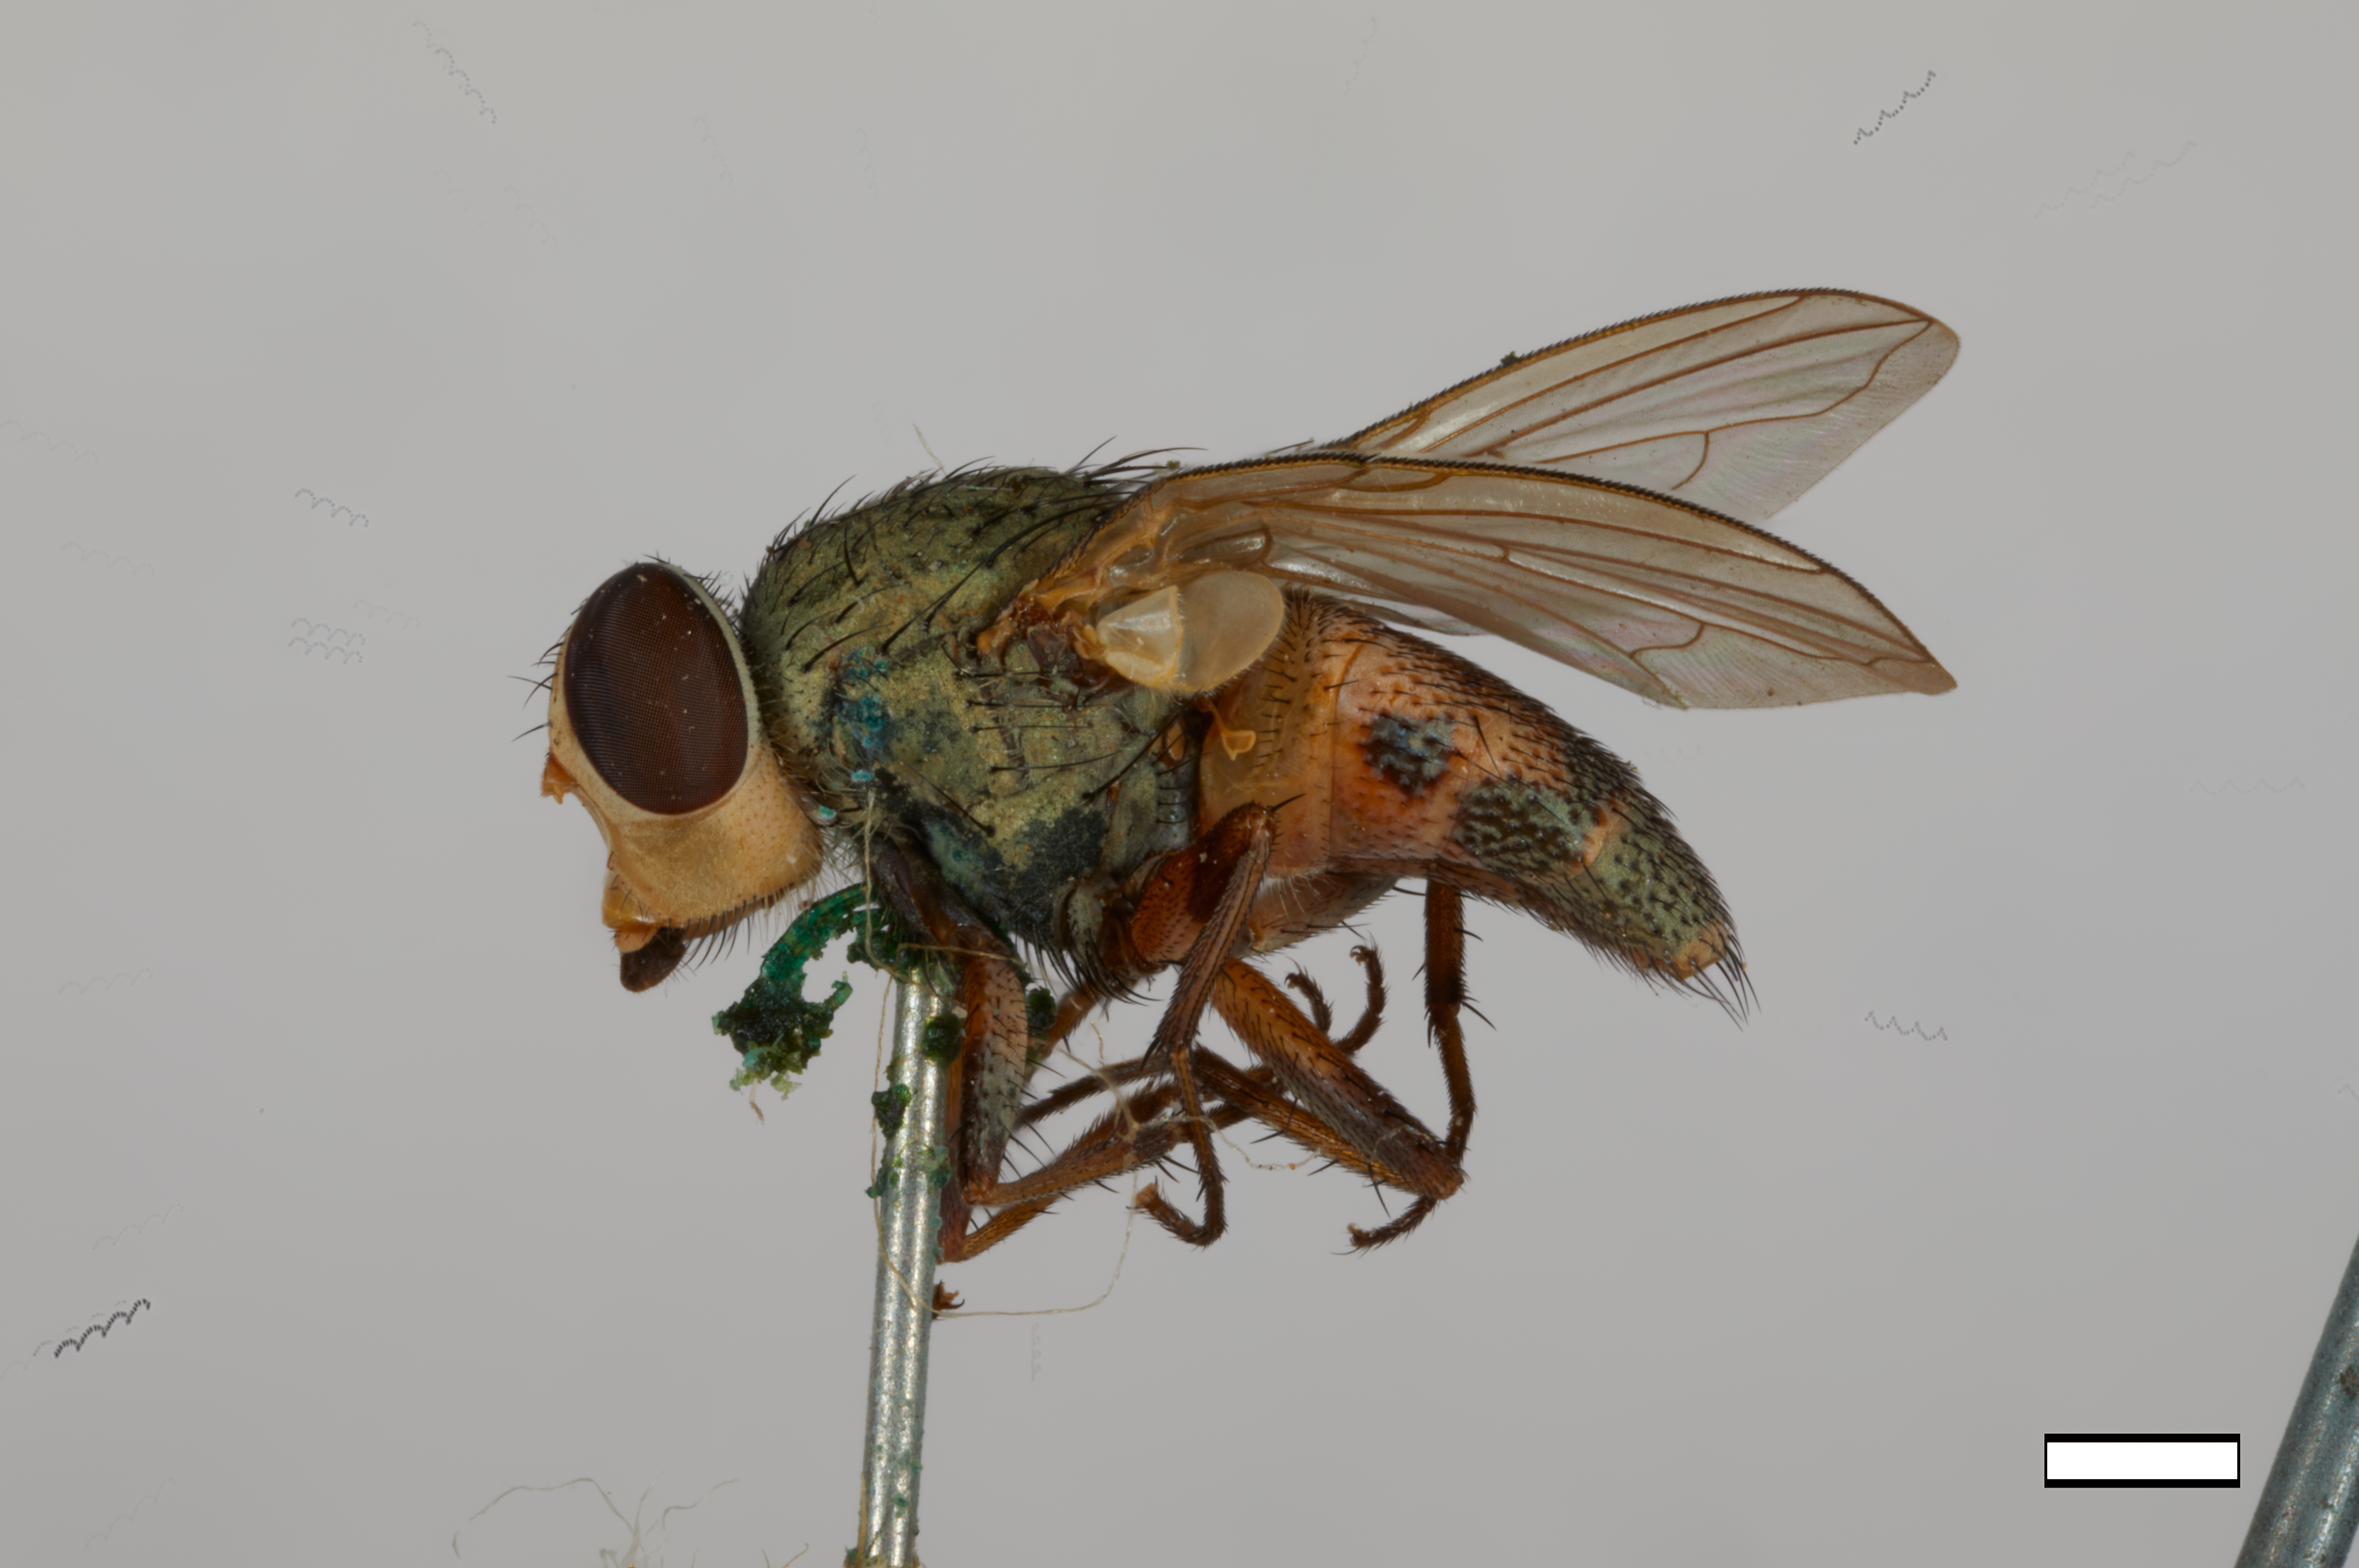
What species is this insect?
Metallea flavibasis
